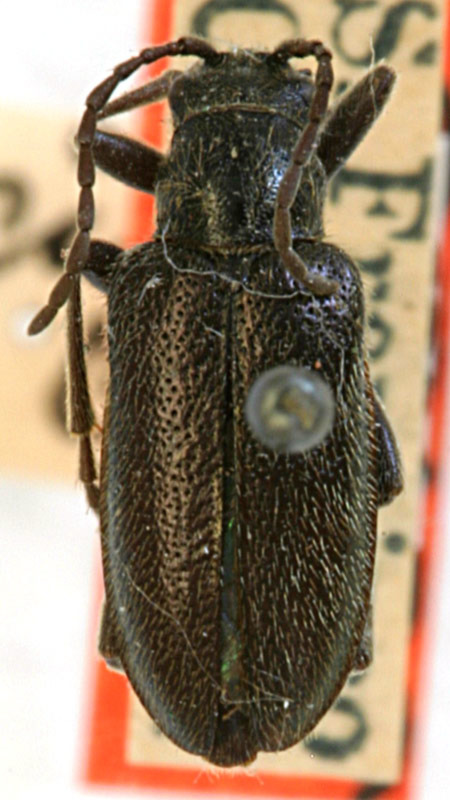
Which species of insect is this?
Brachysomida francisca (also Brachysomida californica)
